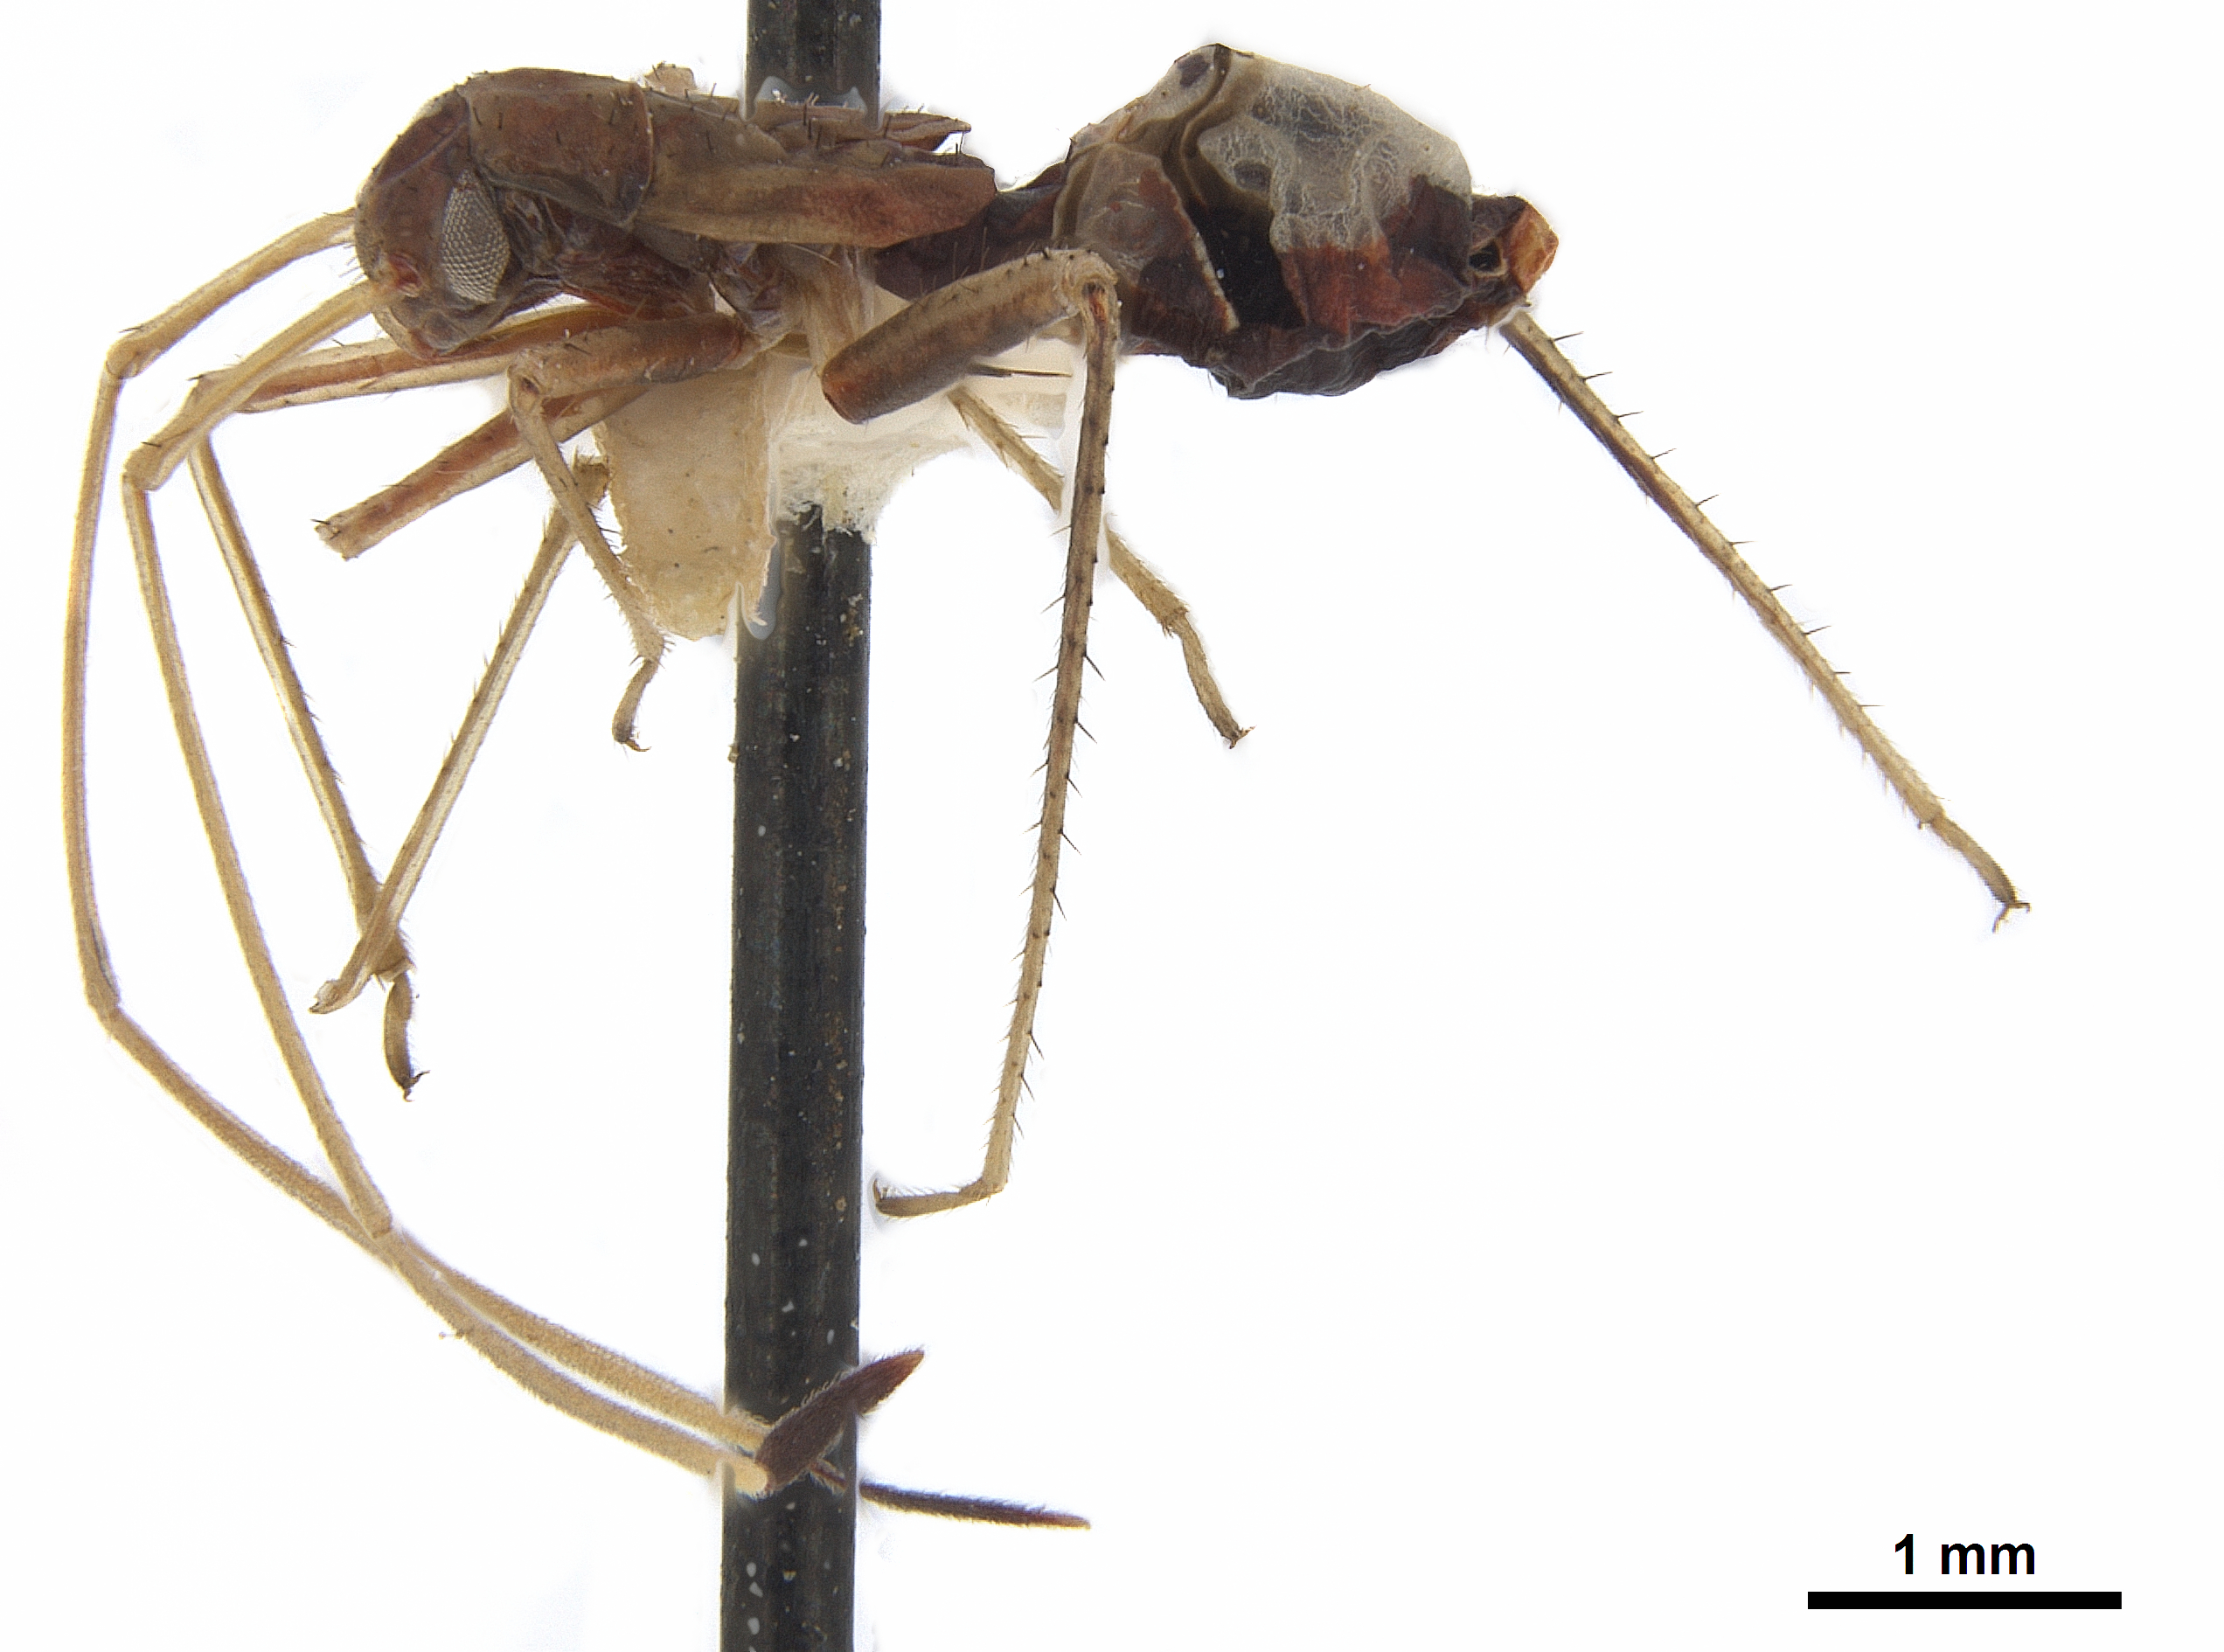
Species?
Paraxenetus guttulatus
